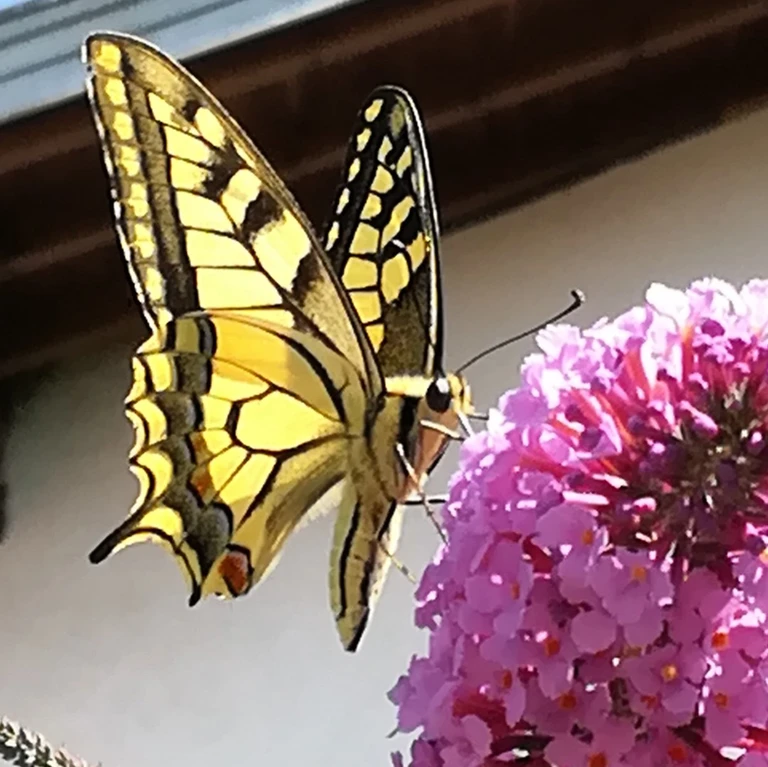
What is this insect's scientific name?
Papilio machaon
